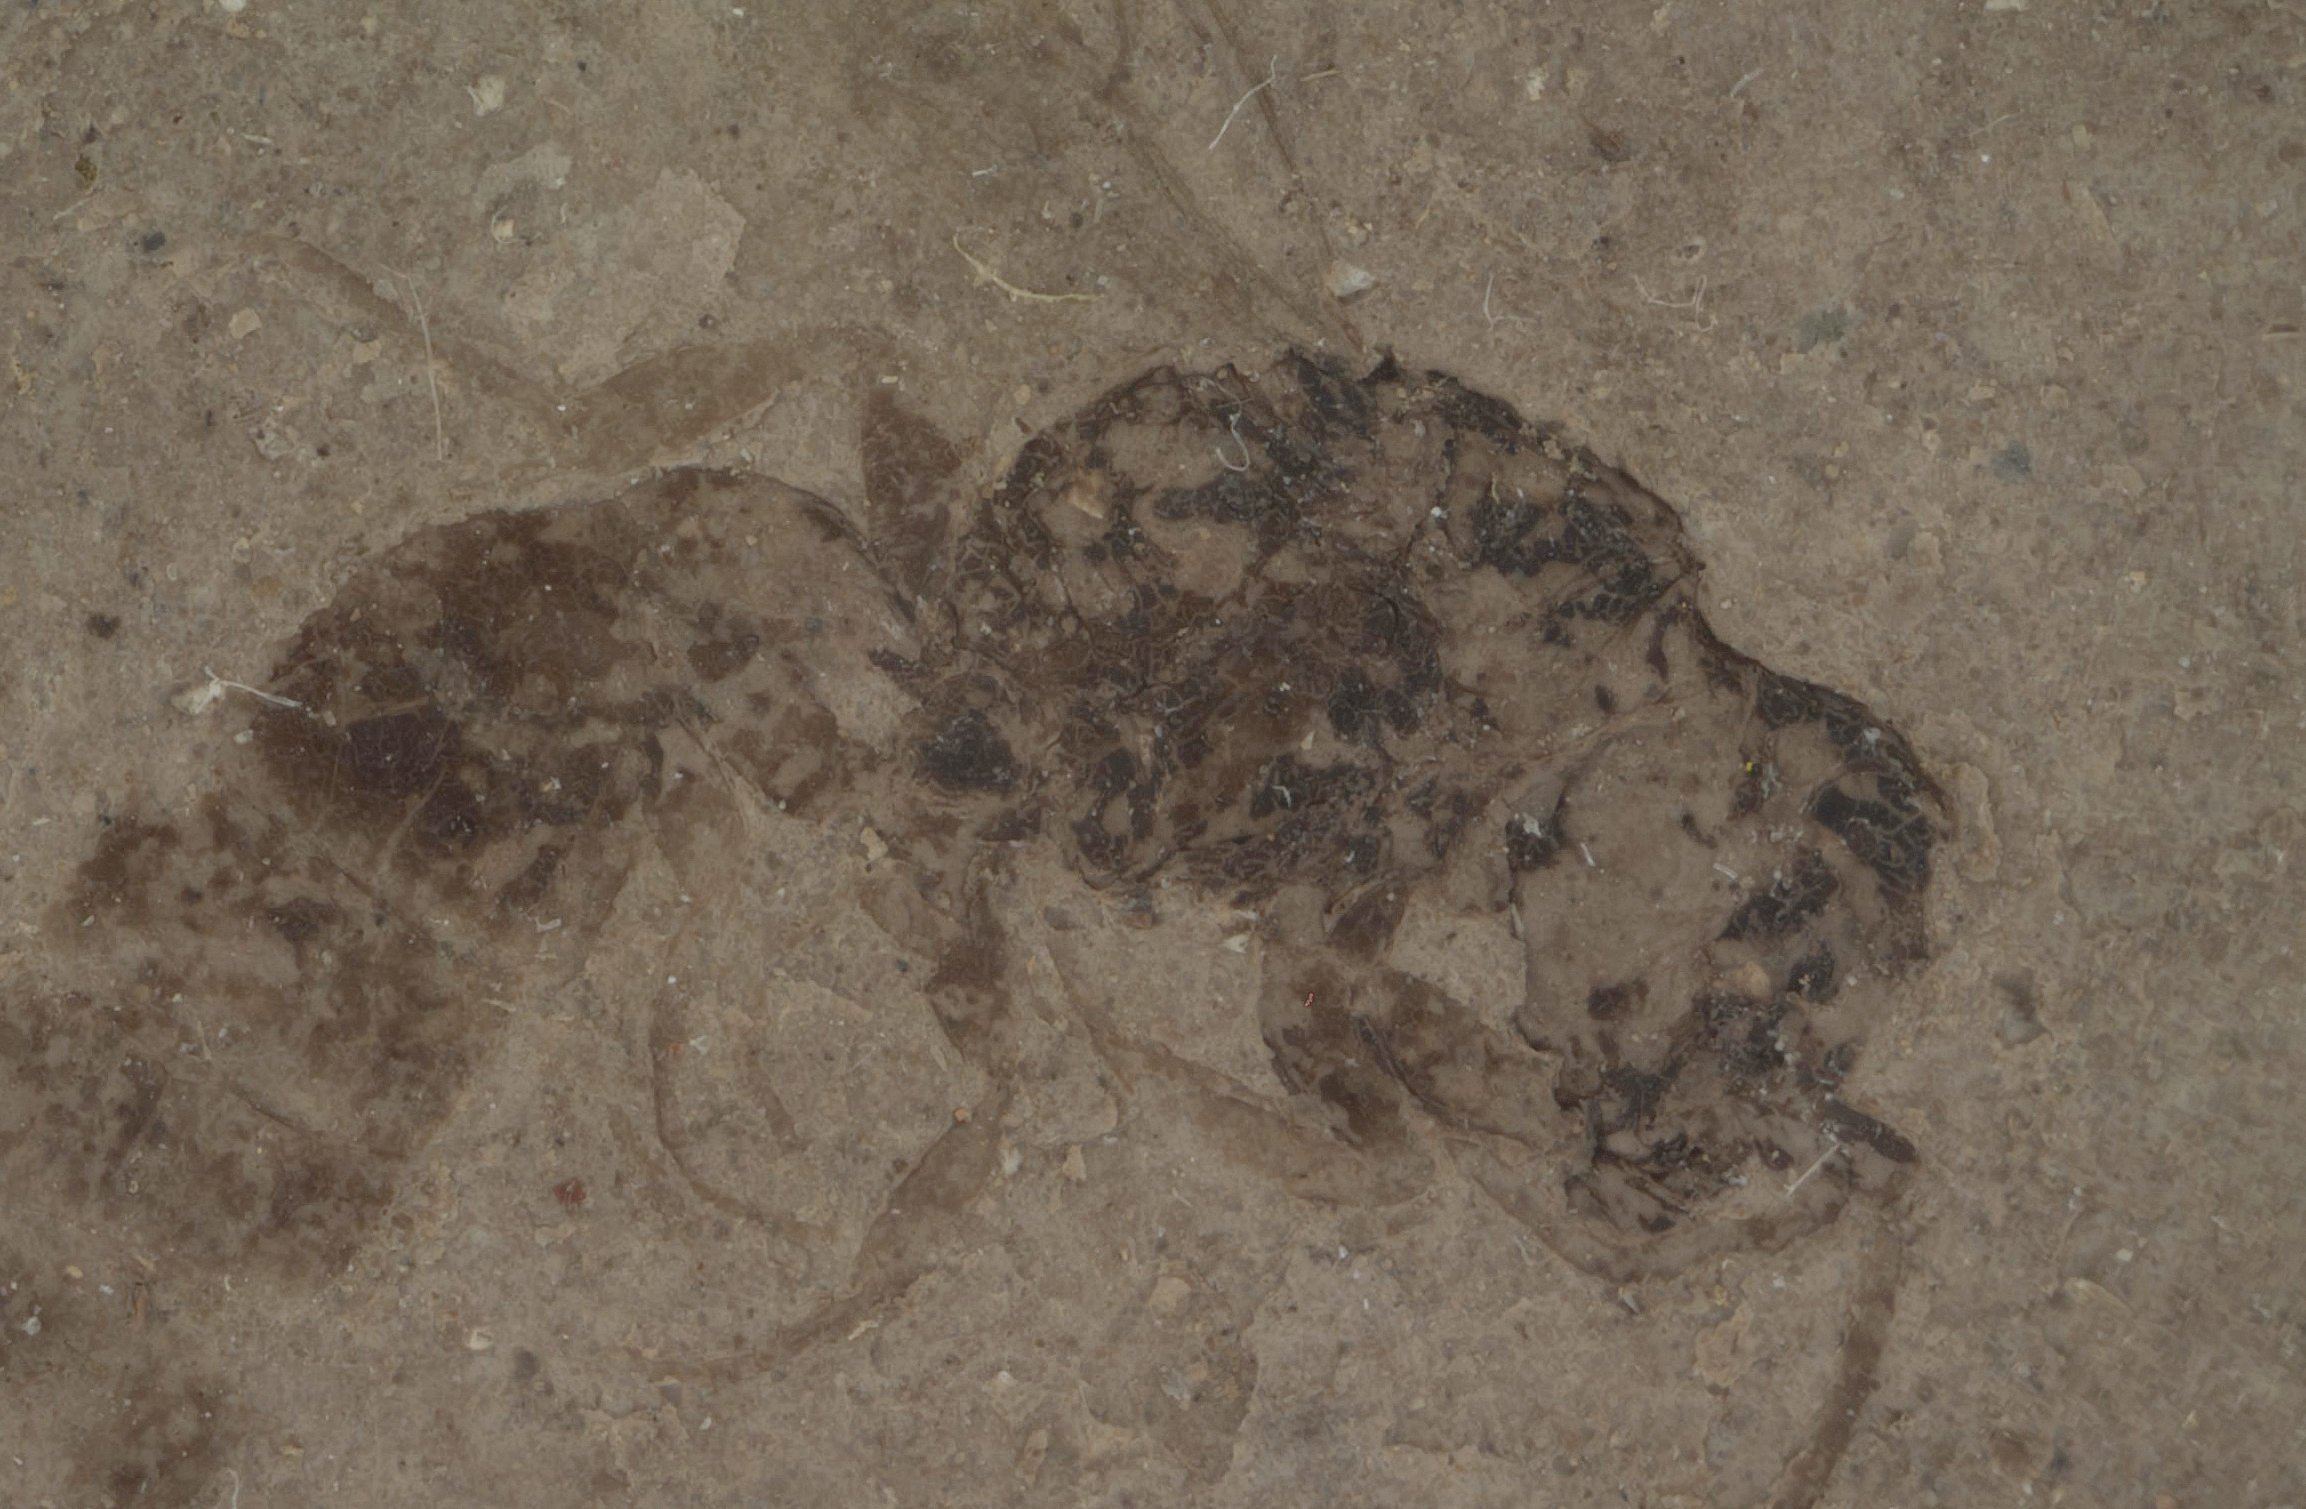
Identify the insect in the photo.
Passaloecus fasciatus
